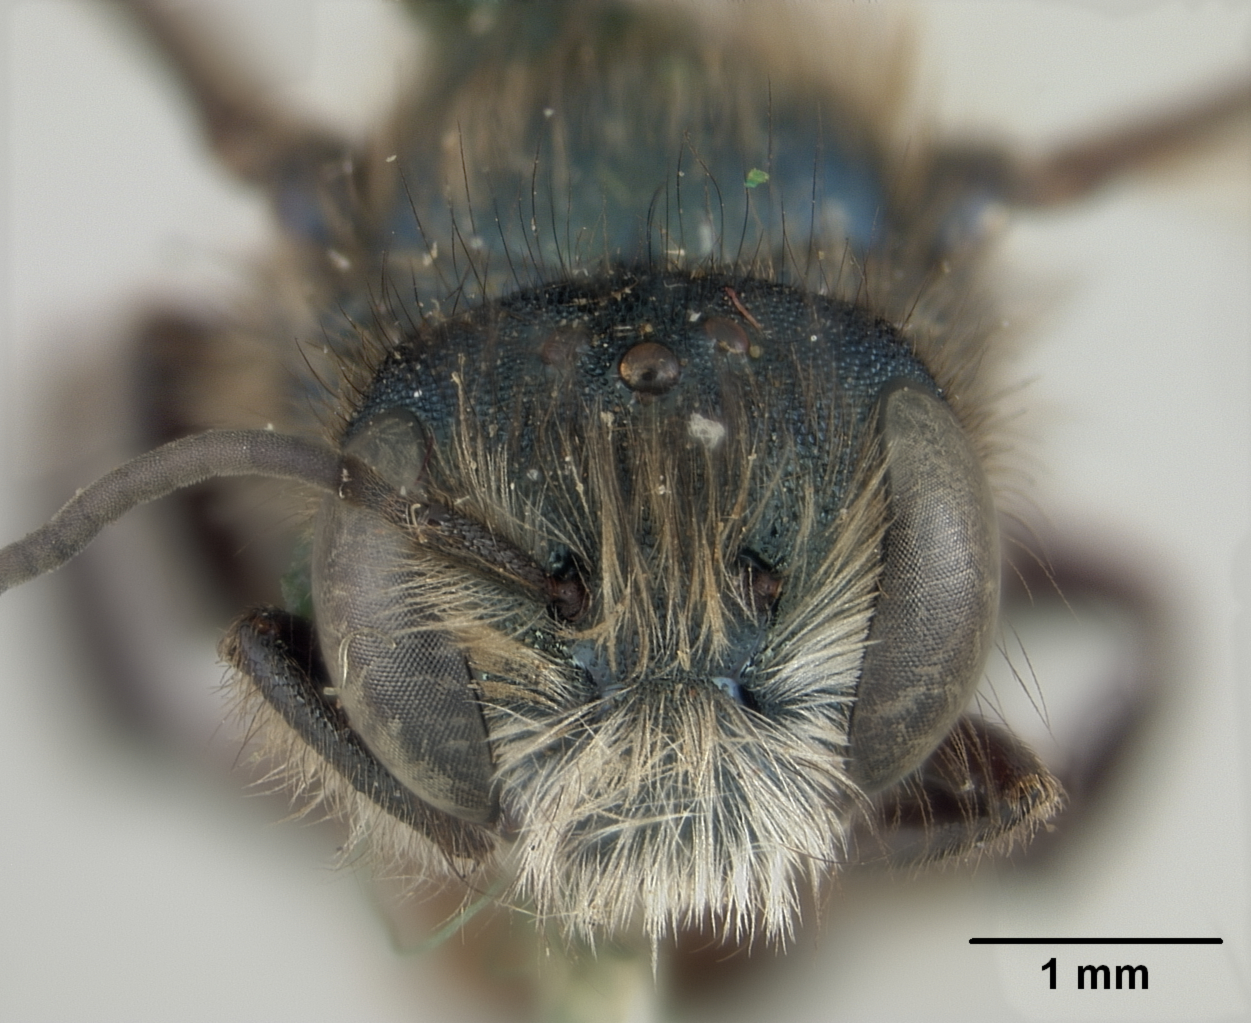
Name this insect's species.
Osmia aprilina
